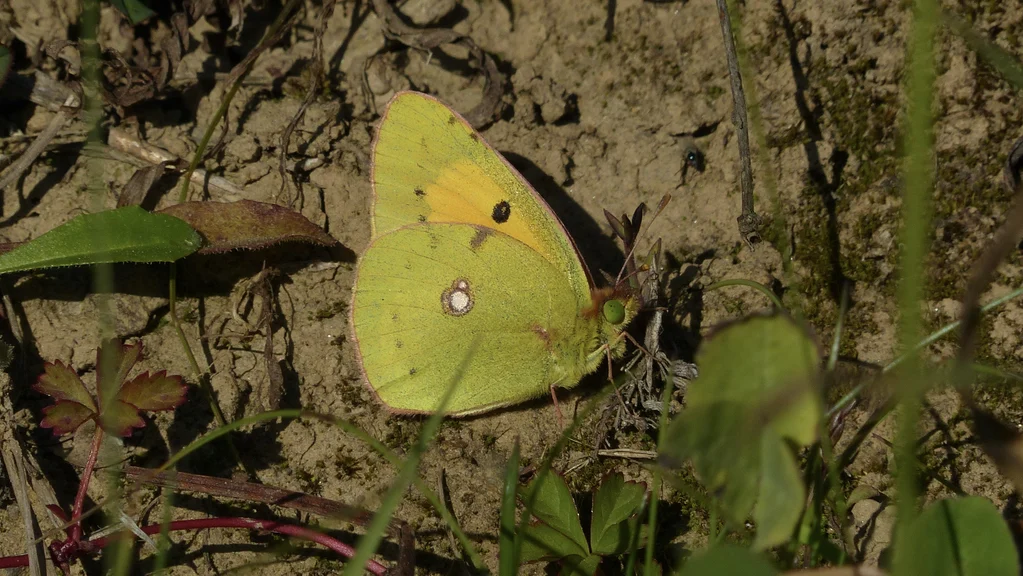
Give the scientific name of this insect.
Colias croceus
